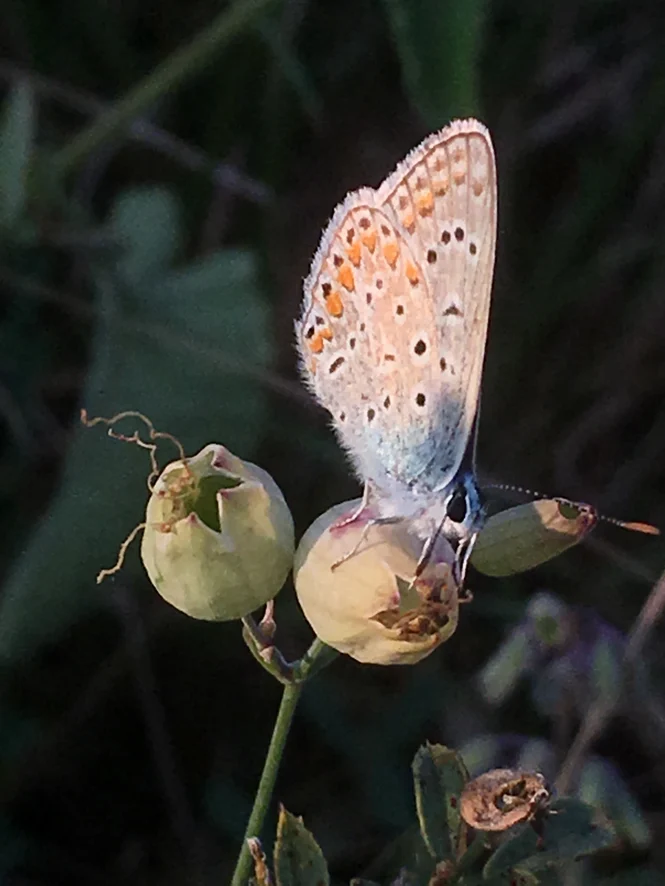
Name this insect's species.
Polyommatus icarus
